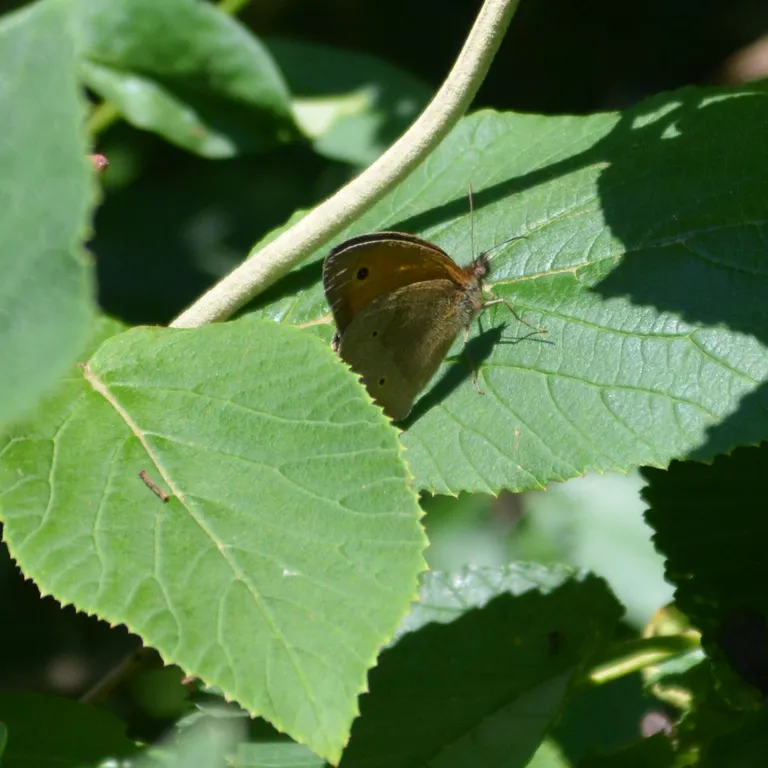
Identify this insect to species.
Maniola jurtina
